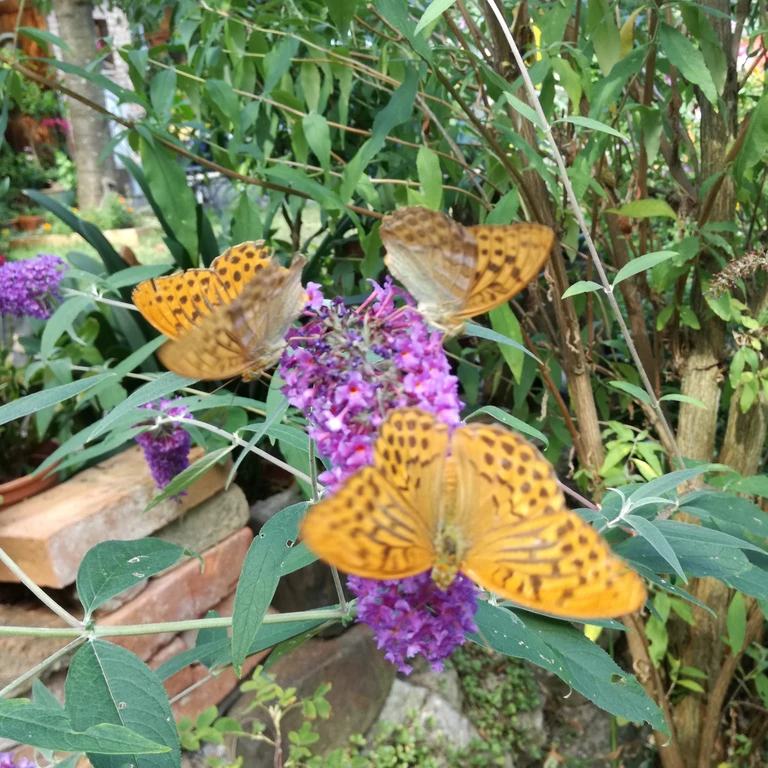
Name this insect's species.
Argynnis paphia
